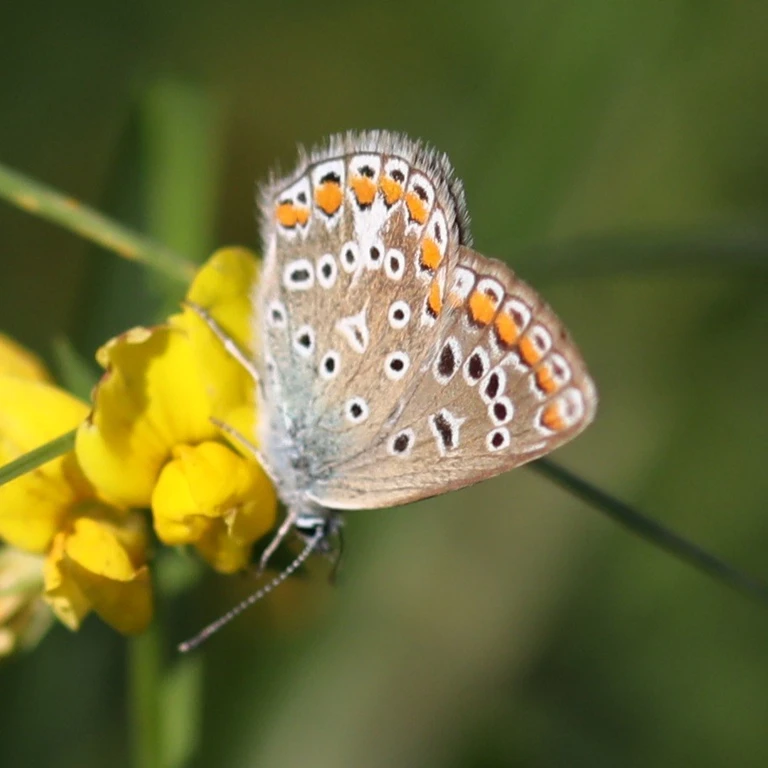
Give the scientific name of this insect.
Polyommatus icarus
